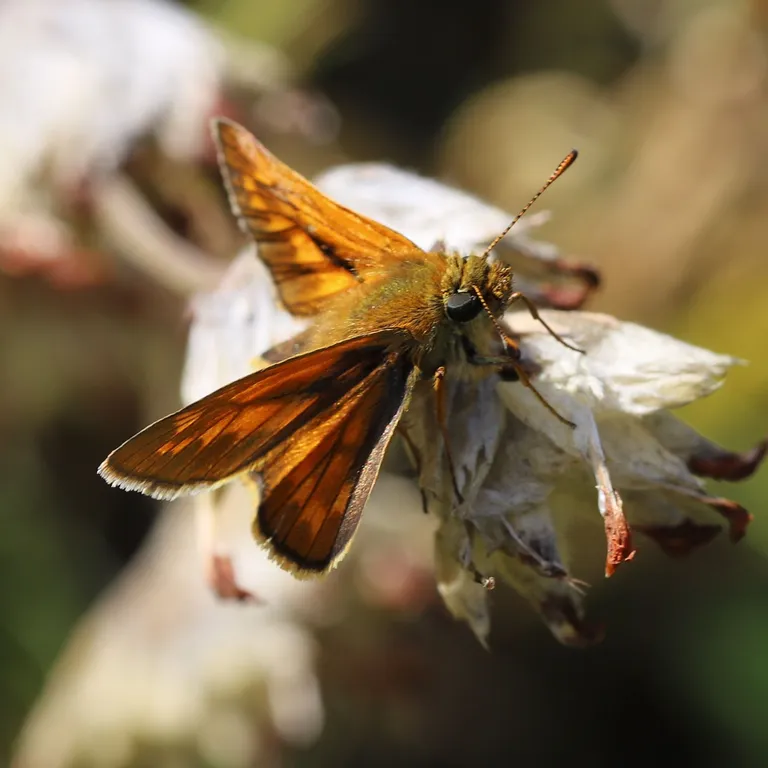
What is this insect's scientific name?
Ochlodes sylvanus (also Ochlodes venata)
